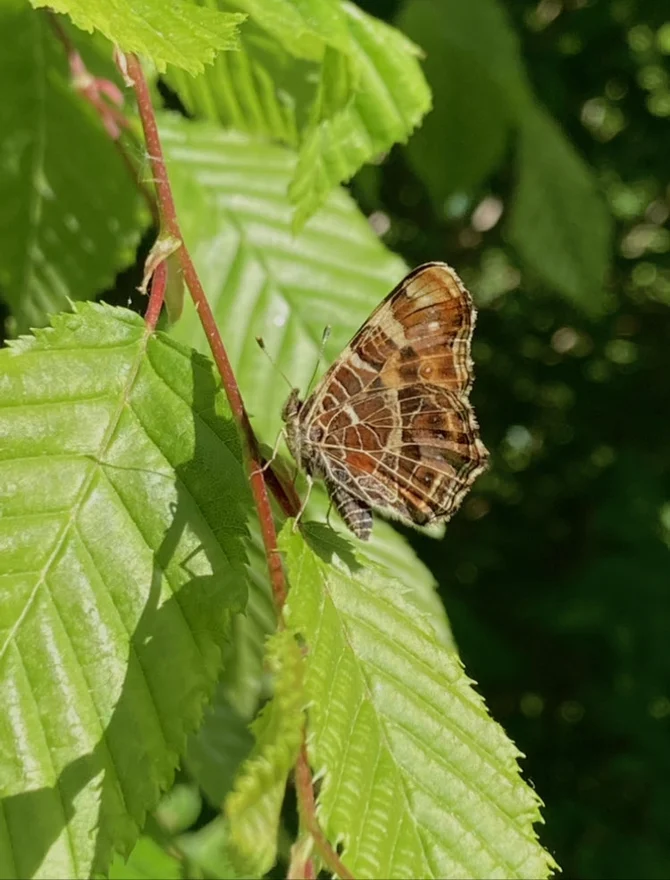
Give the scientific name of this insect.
Araschnia levana
